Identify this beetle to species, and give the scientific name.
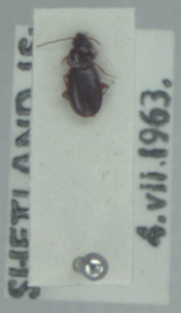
Trechus obtusus
